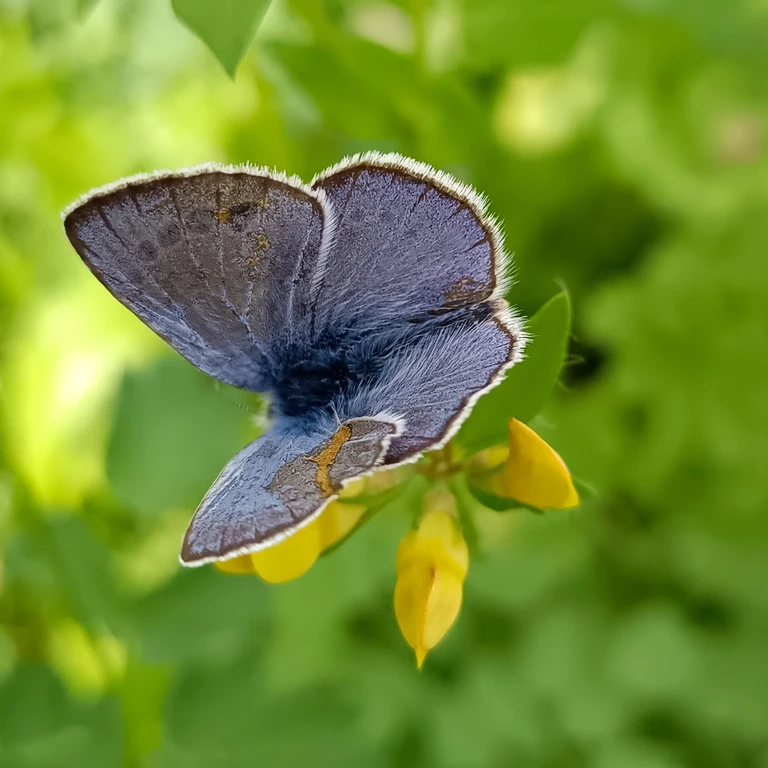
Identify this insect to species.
Glaucopsyche alexis
